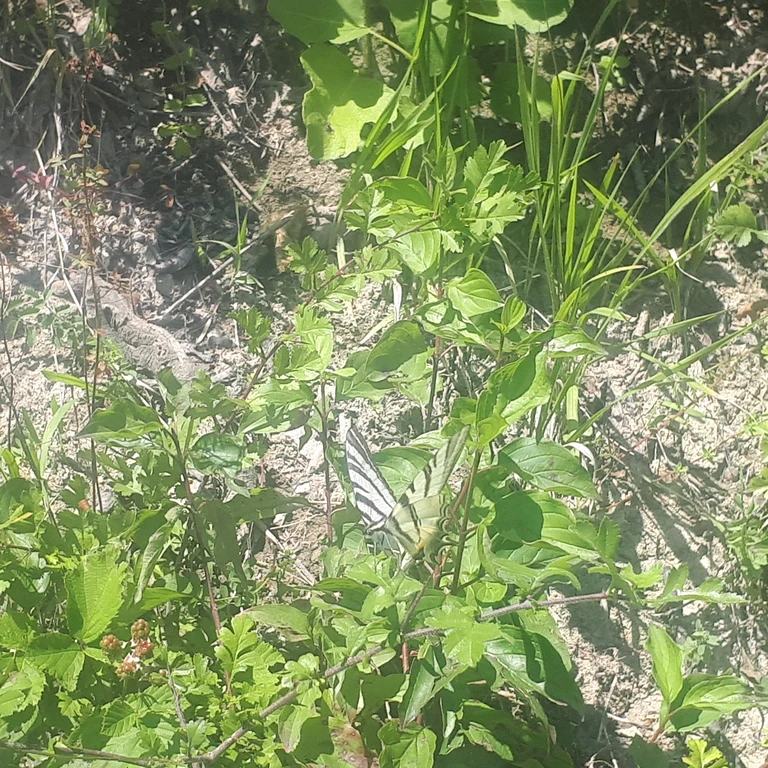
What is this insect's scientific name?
Iphiclides podalirius
